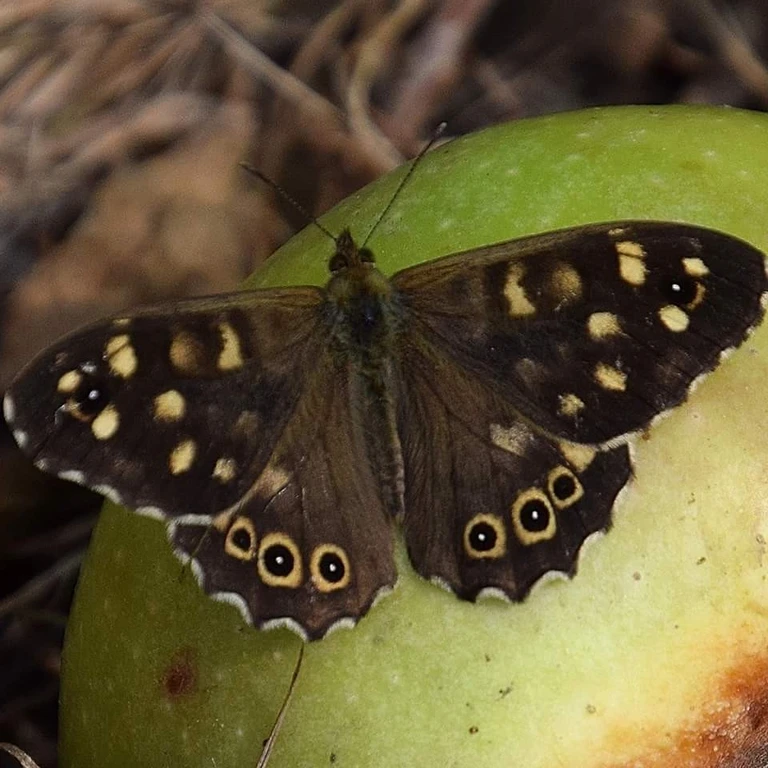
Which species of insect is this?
Pararge aegeria
